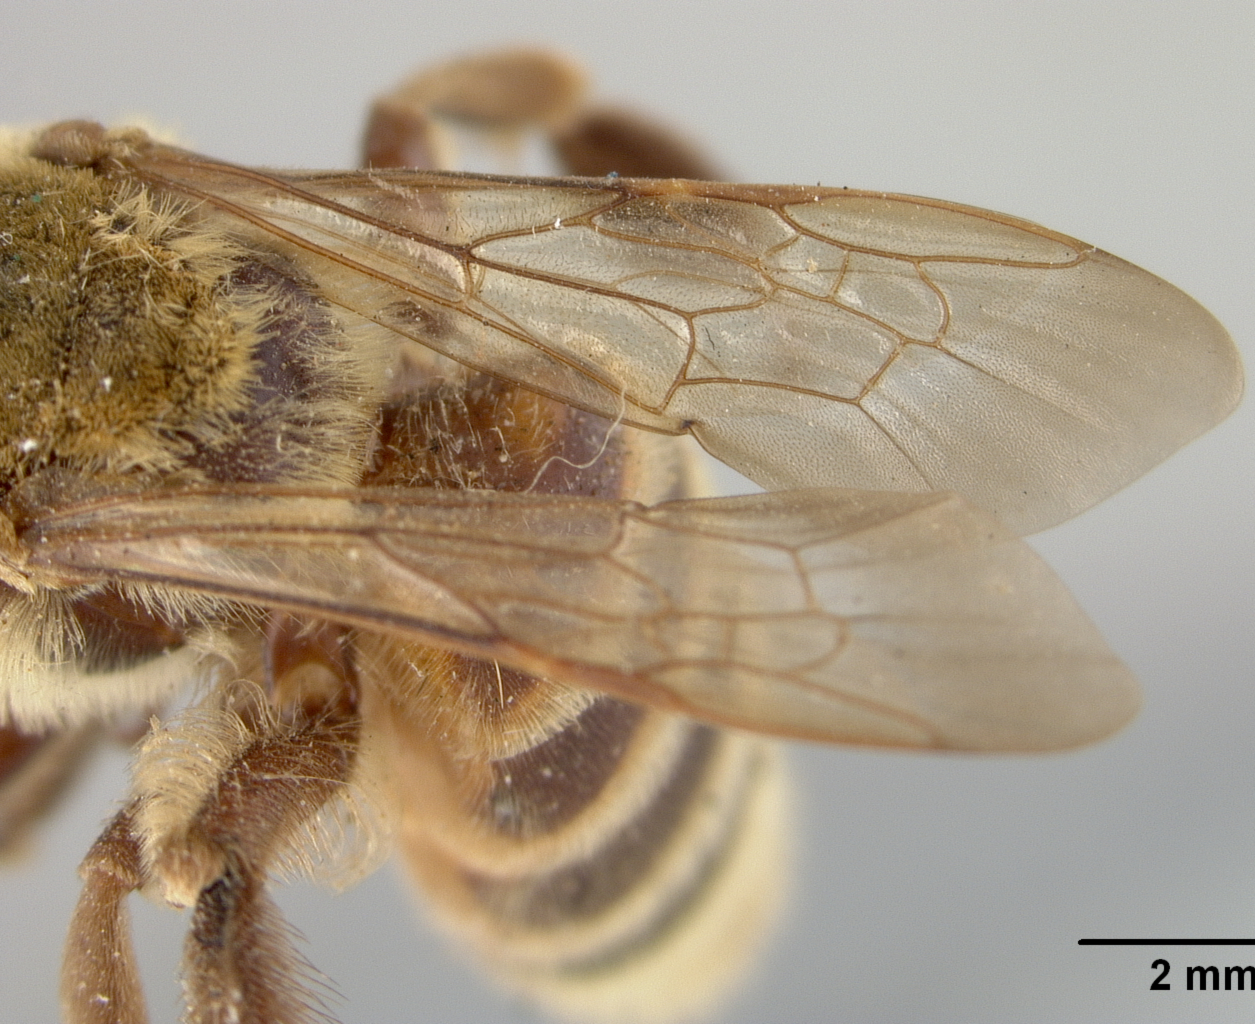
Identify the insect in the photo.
Andrena melliventris
